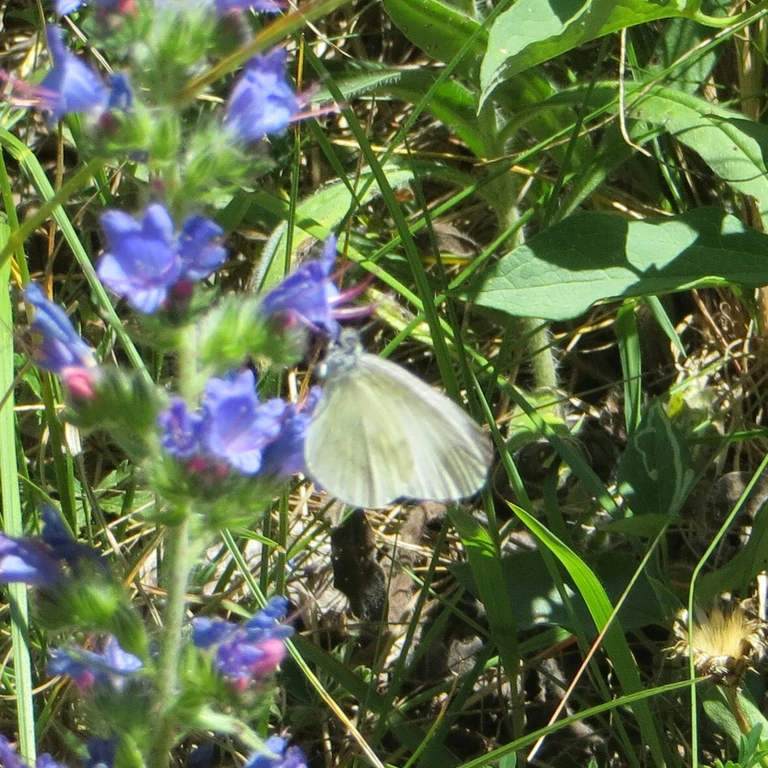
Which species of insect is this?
Leptidea sinapis/juvernica
